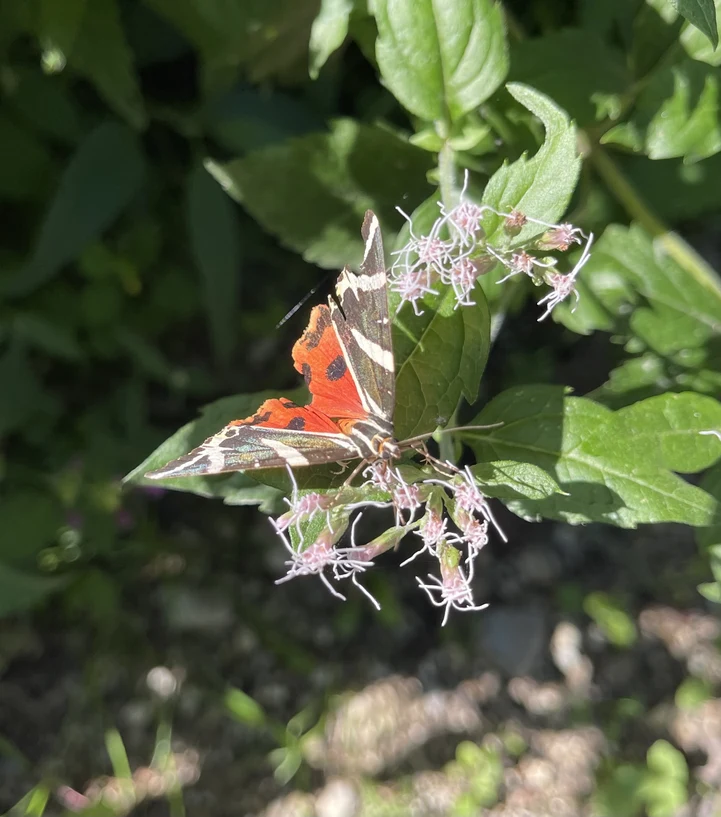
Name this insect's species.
Euplagia quadripunctaria
